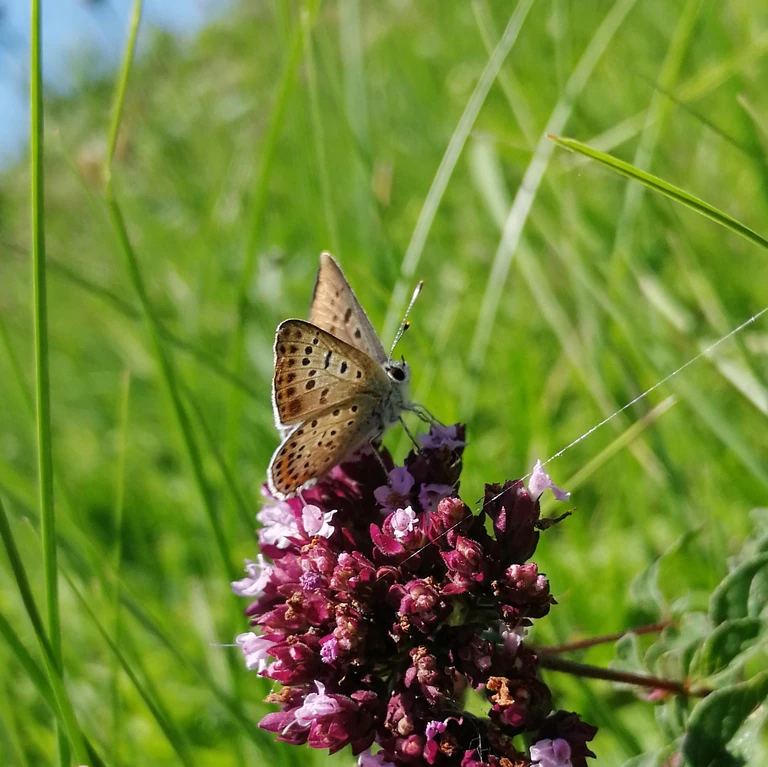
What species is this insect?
Lycaena tityrus (also Loweia tityrus)
